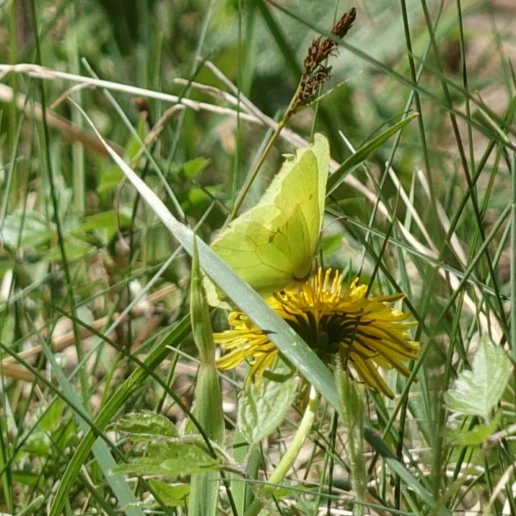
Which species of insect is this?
Gonepteryx rhamni
